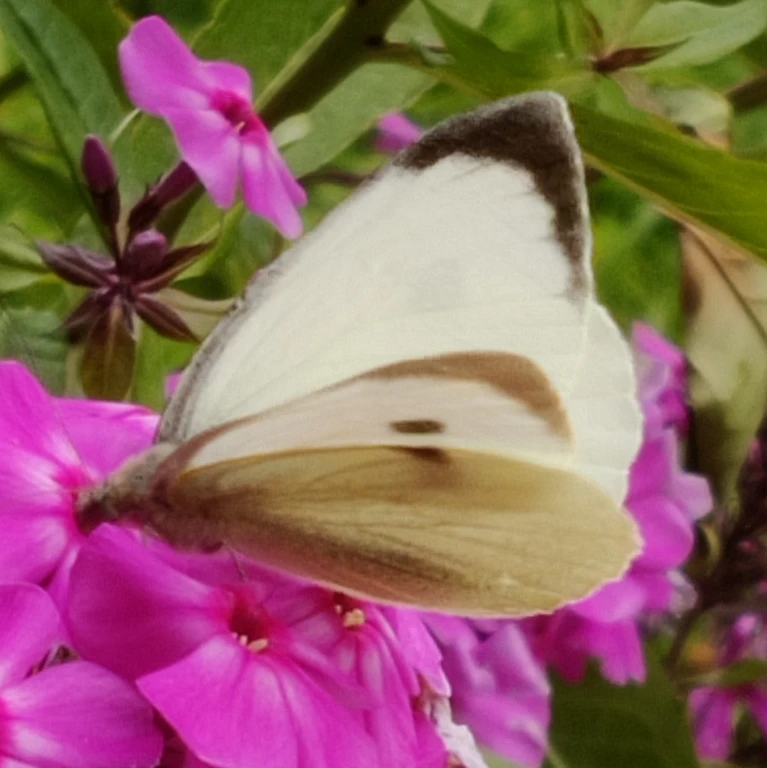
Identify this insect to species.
Pieris brassicae
